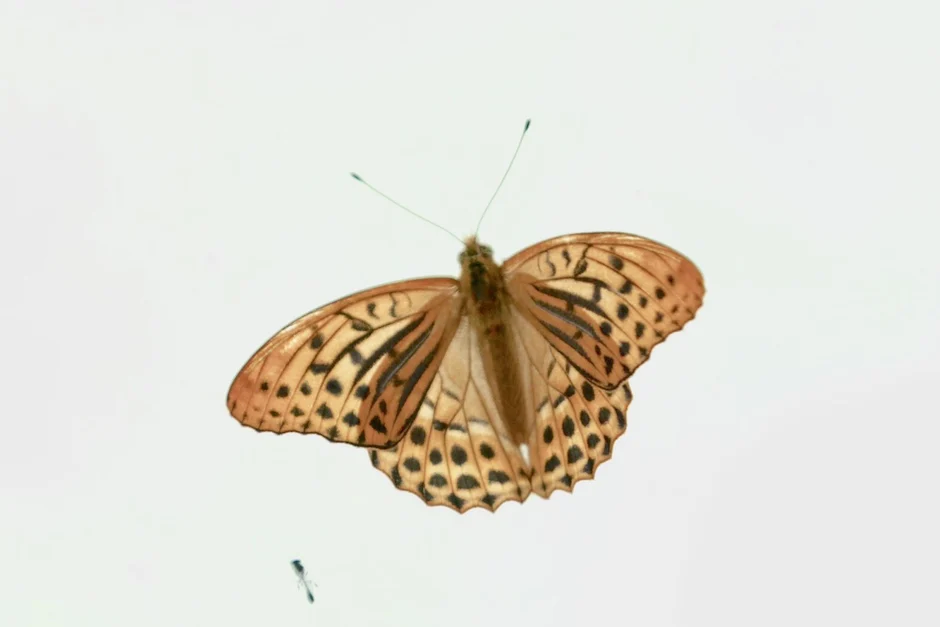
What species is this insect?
Argynnis paphia
